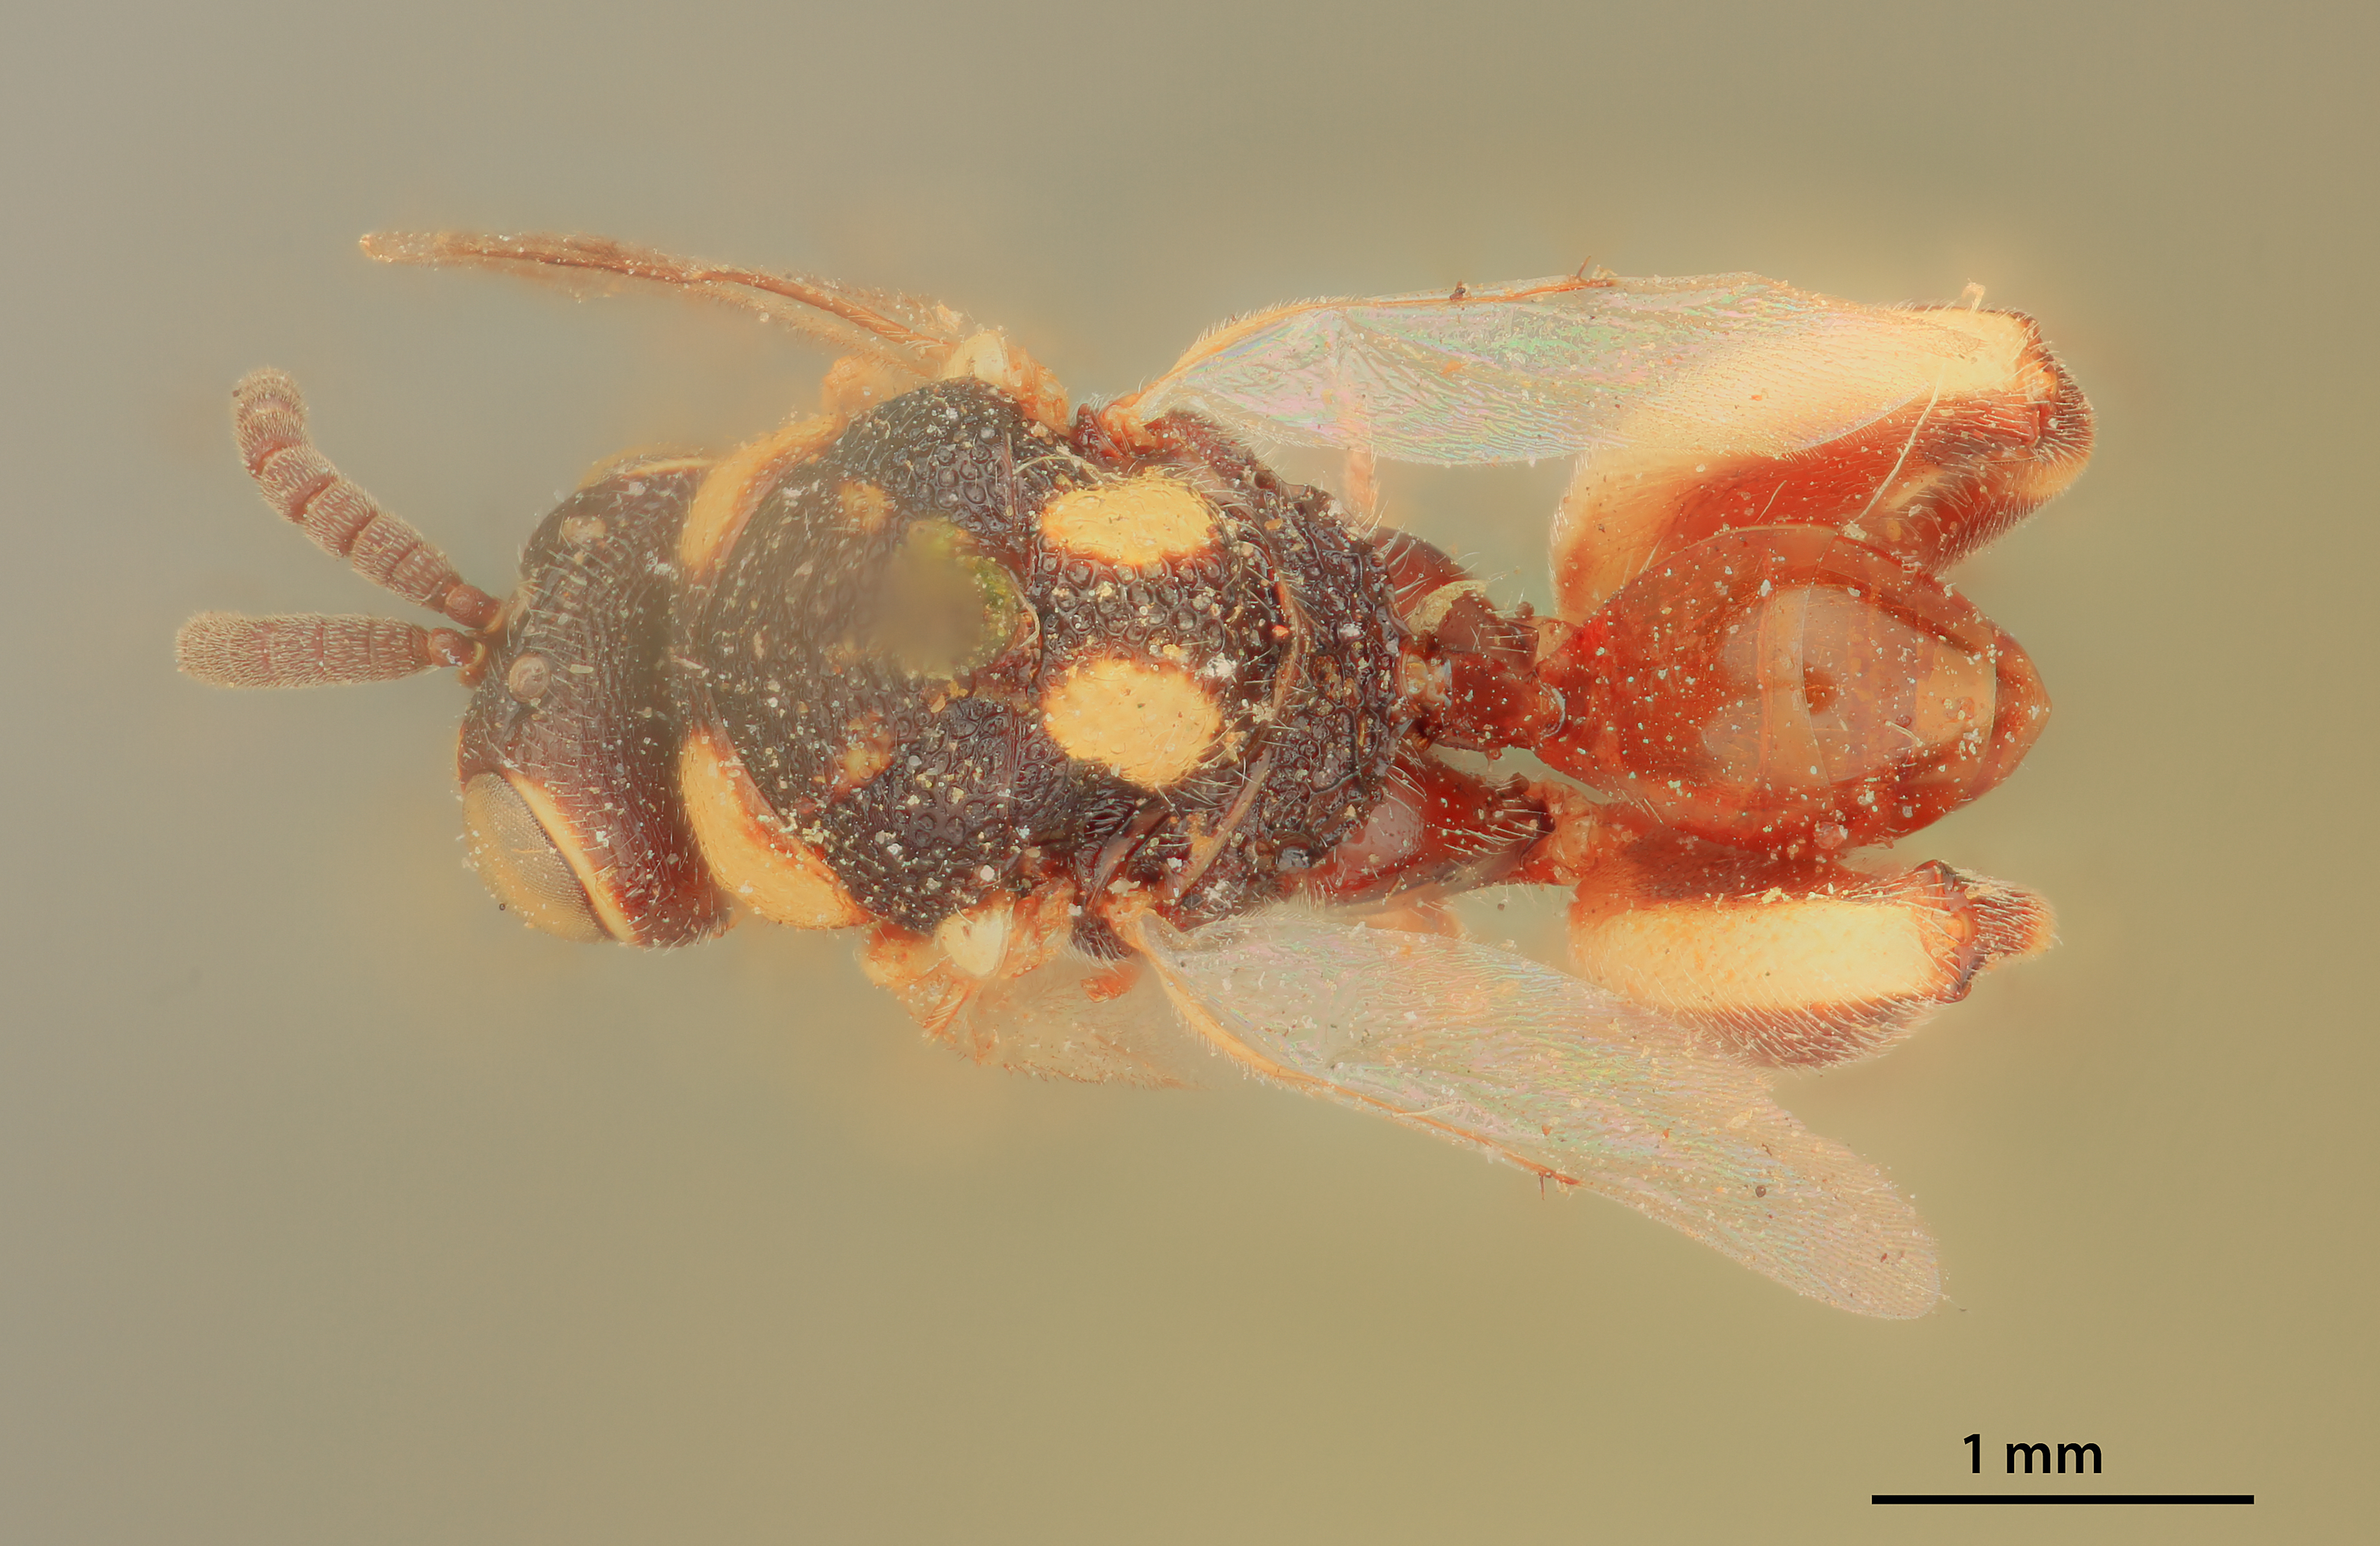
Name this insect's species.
Smicra faceta
